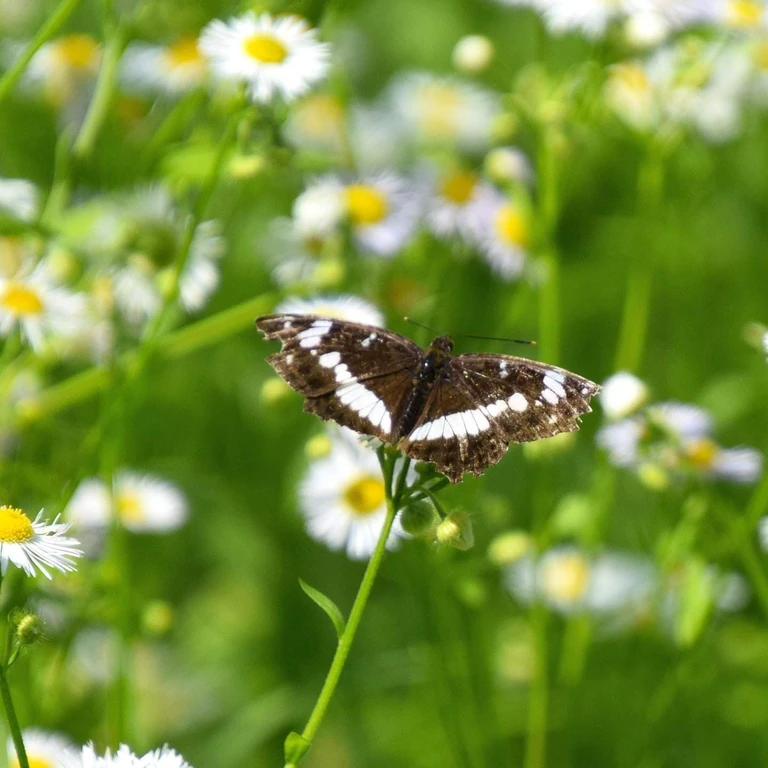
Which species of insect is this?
Limenitis camilla (also Ladoga camilla)
